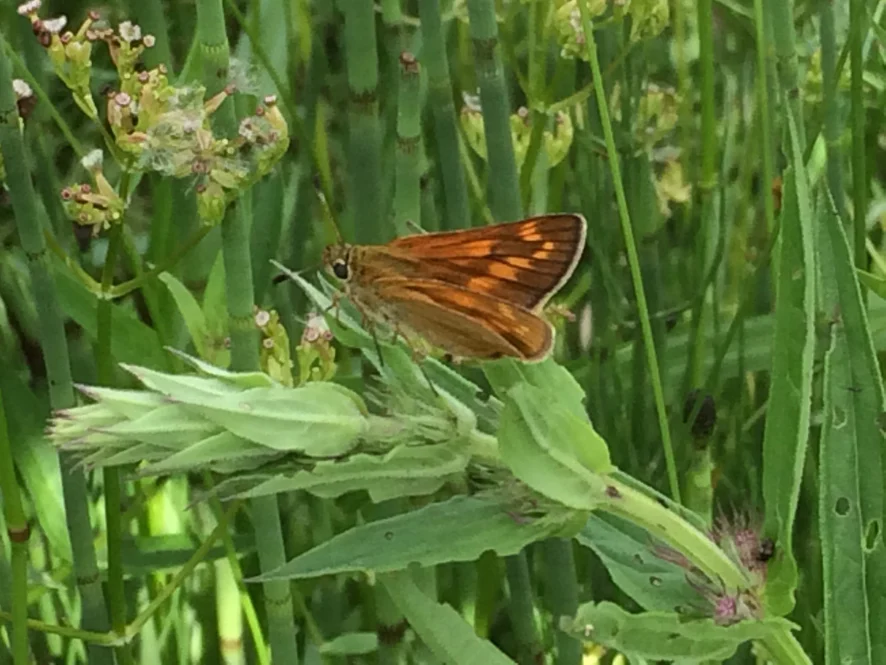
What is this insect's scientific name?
Ochlodes sylvanus (also Ochlodes venata)
